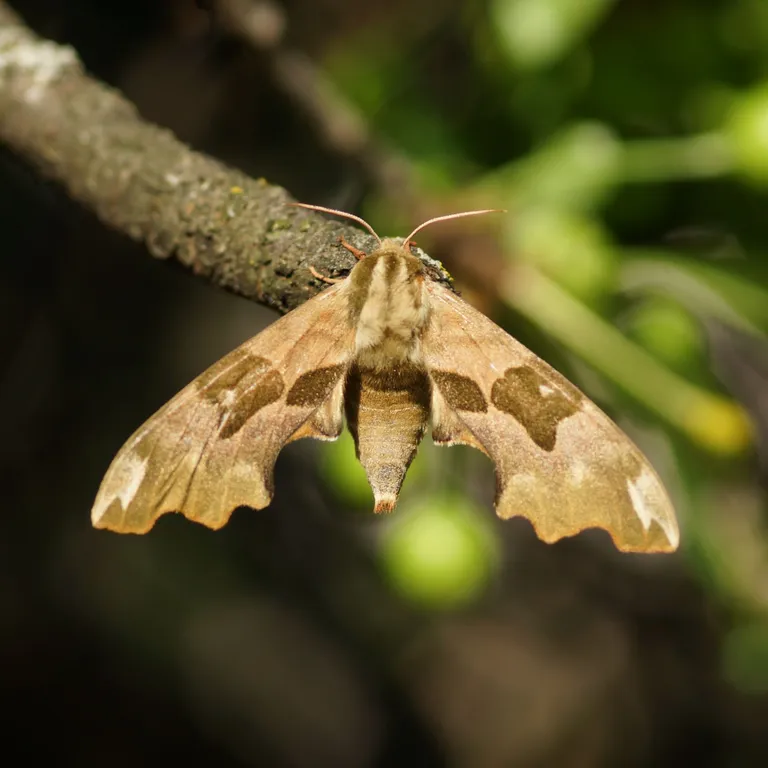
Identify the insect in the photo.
Mimas tiliae
